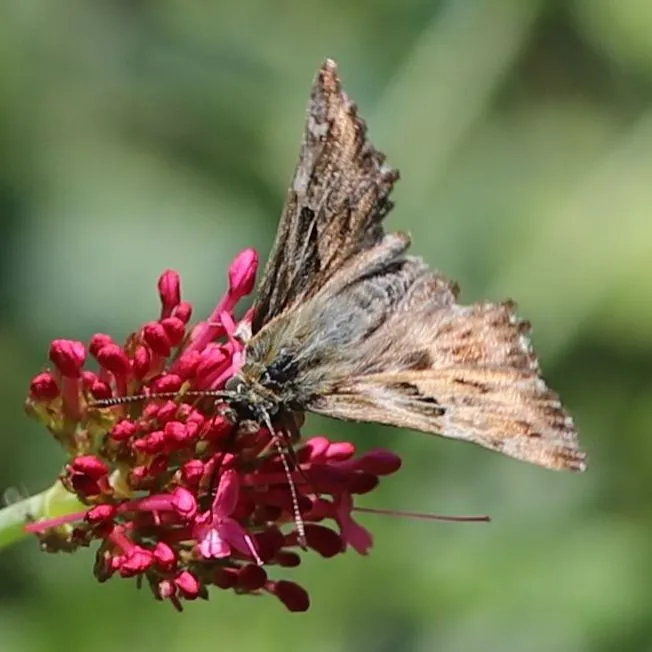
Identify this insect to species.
Carcharodus alceae
